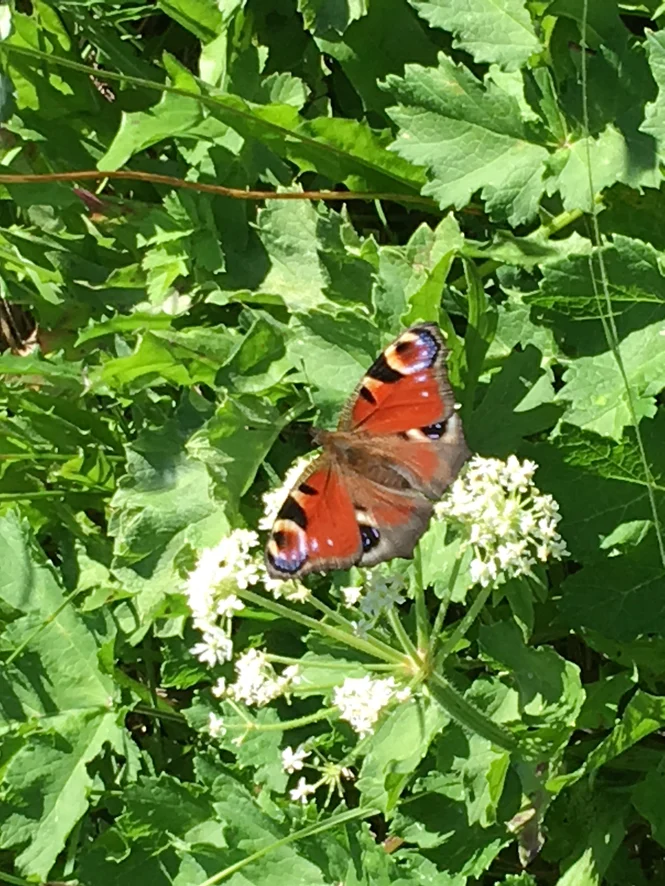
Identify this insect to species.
Aglais io
